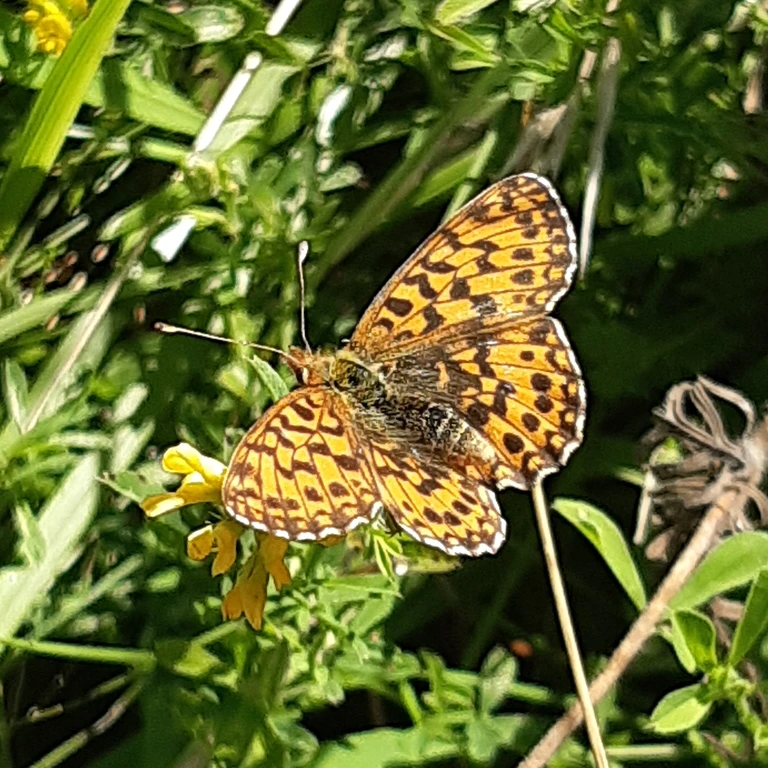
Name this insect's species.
Boloria dia
